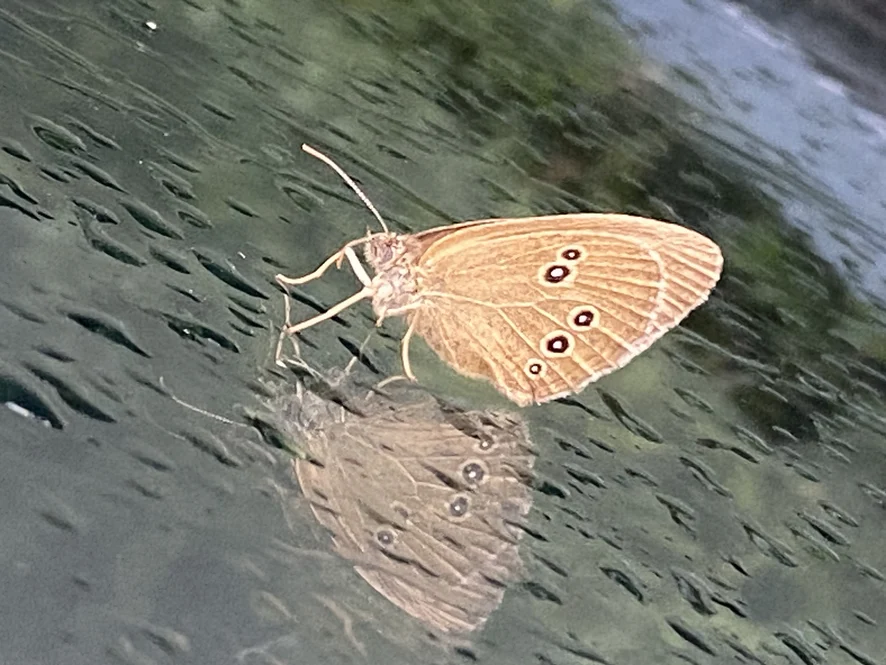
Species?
Aphantopus hyperantus
